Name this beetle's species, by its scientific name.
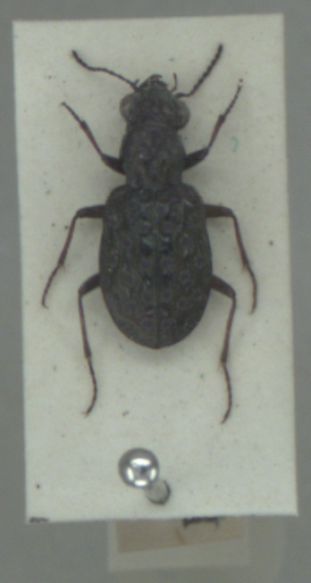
Elaphrus cupreus
